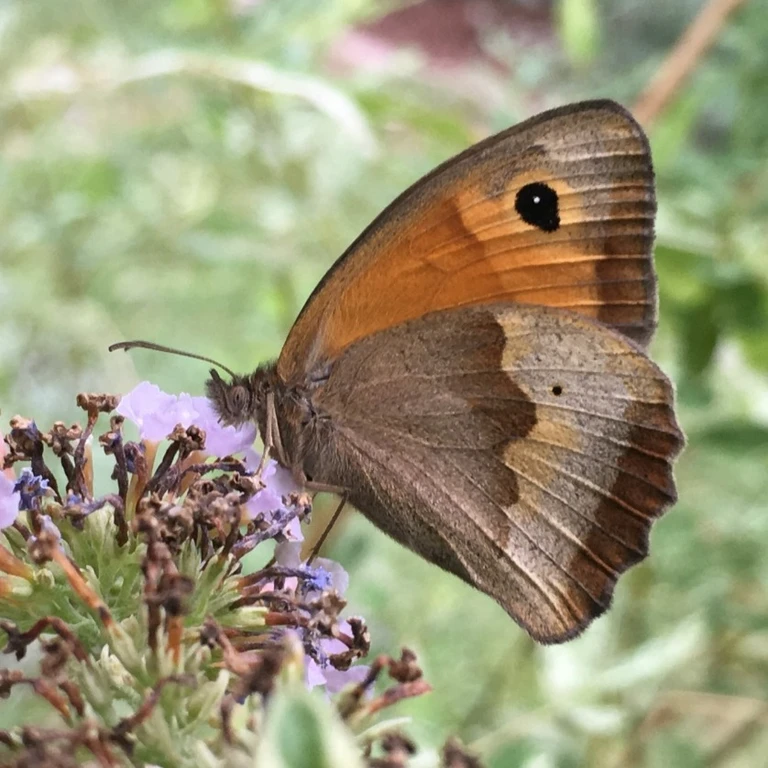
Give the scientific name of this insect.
Maniola jurtina
